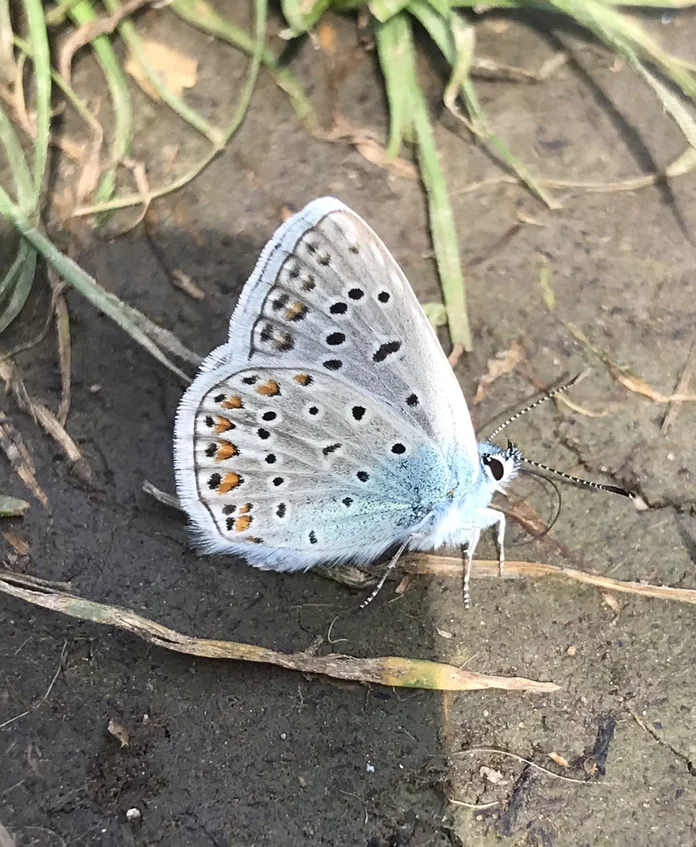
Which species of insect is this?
Polyommatus icarus
